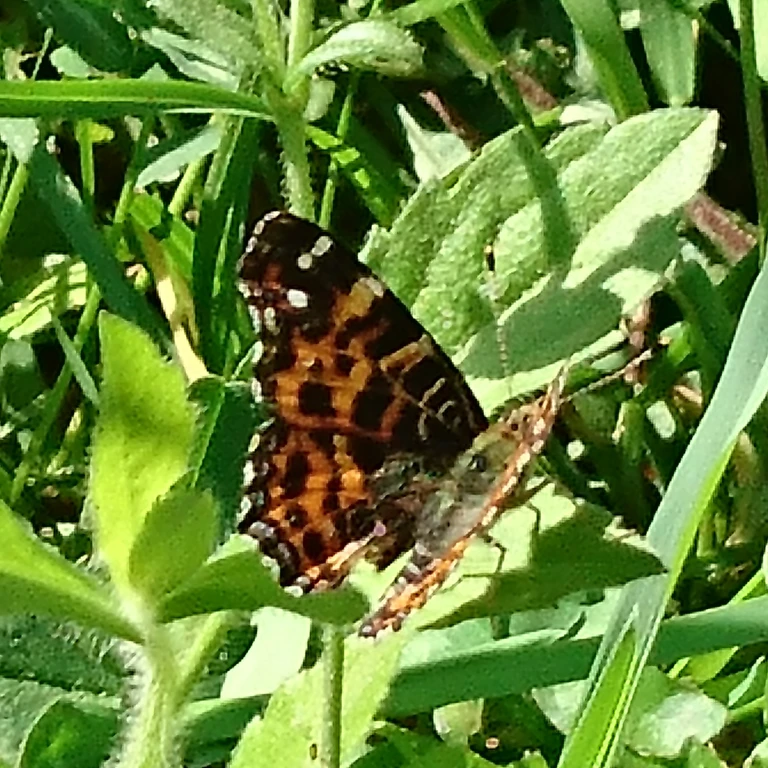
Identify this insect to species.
Araschnia levana
